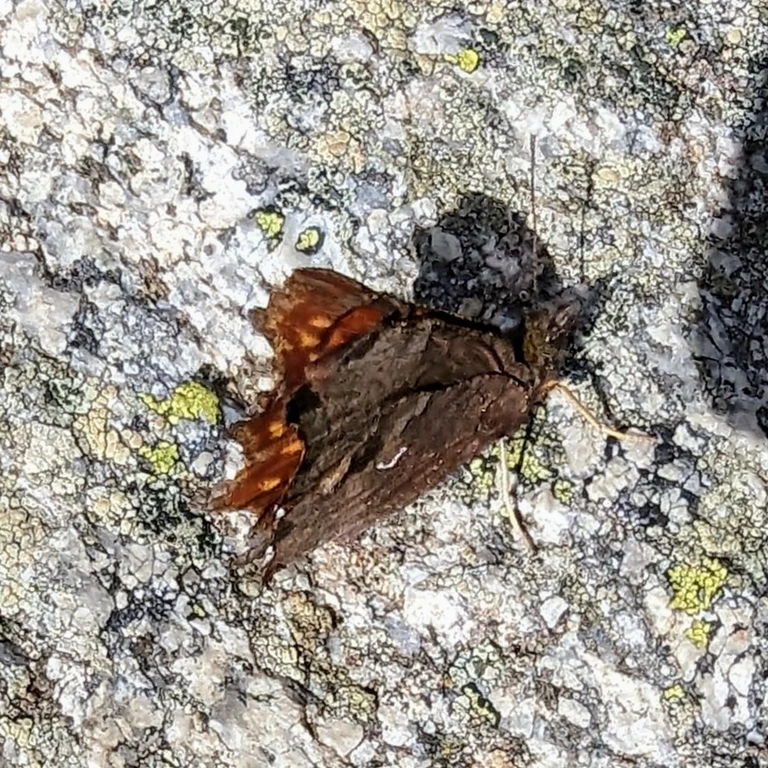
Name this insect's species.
Polygonia c-album
